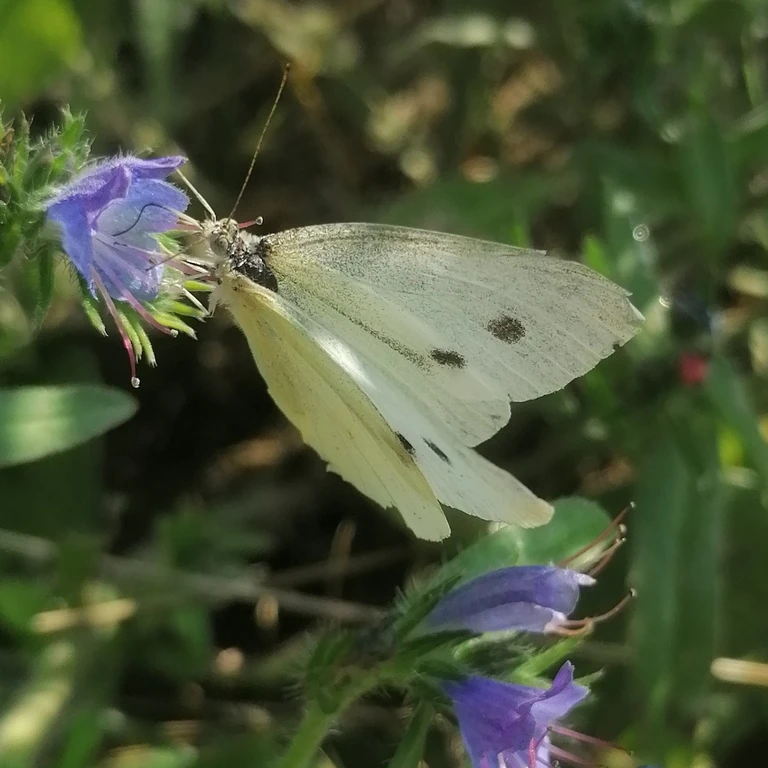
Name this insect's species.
Pieris rapae
